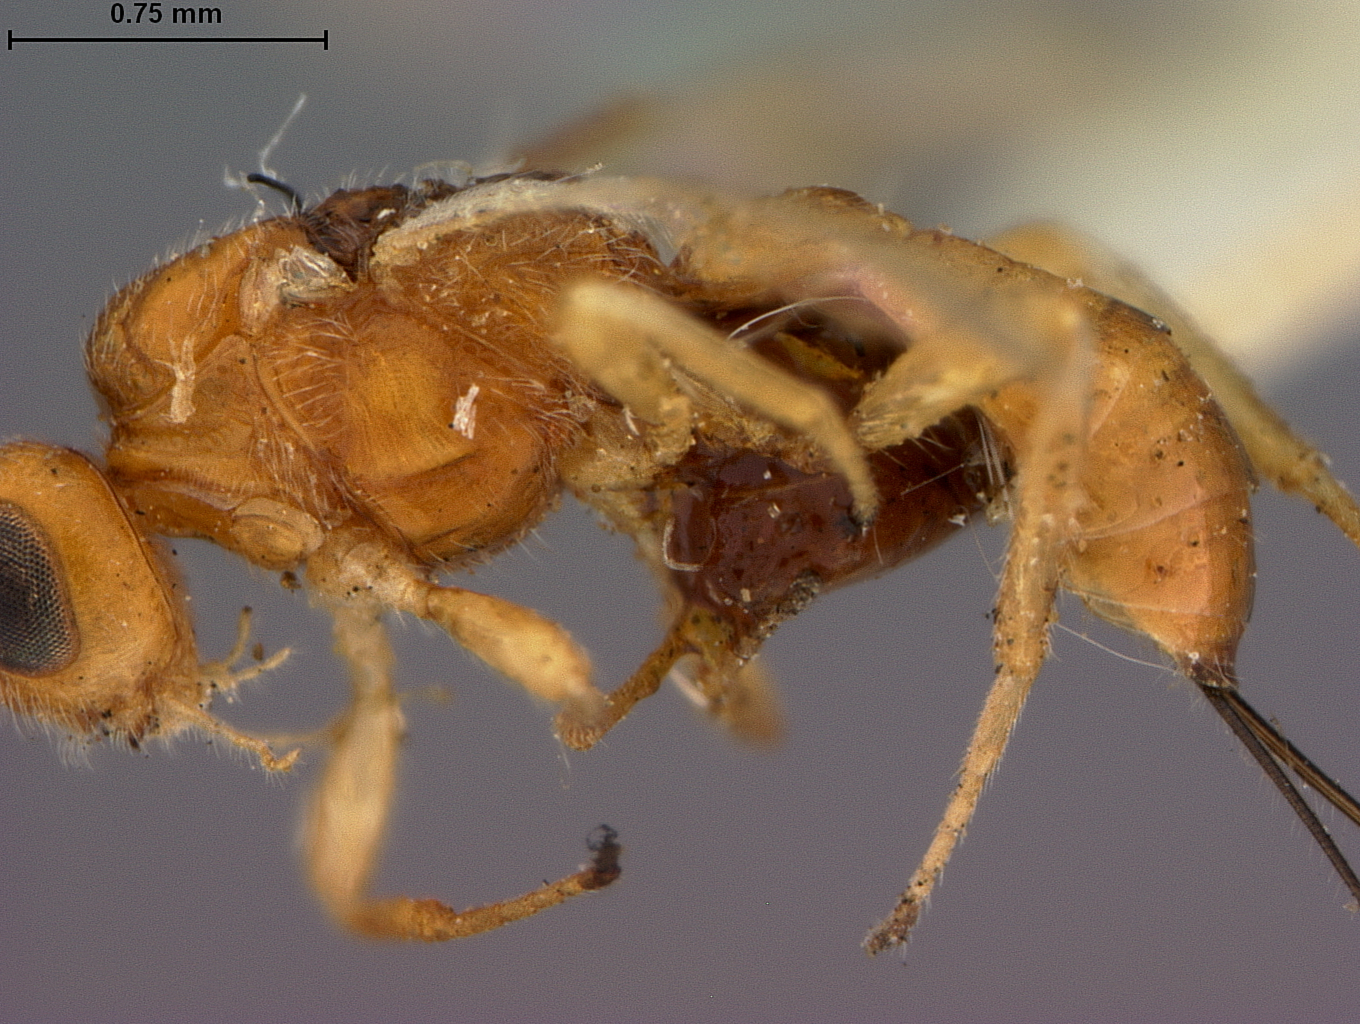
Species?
Allorhogas gallicola
